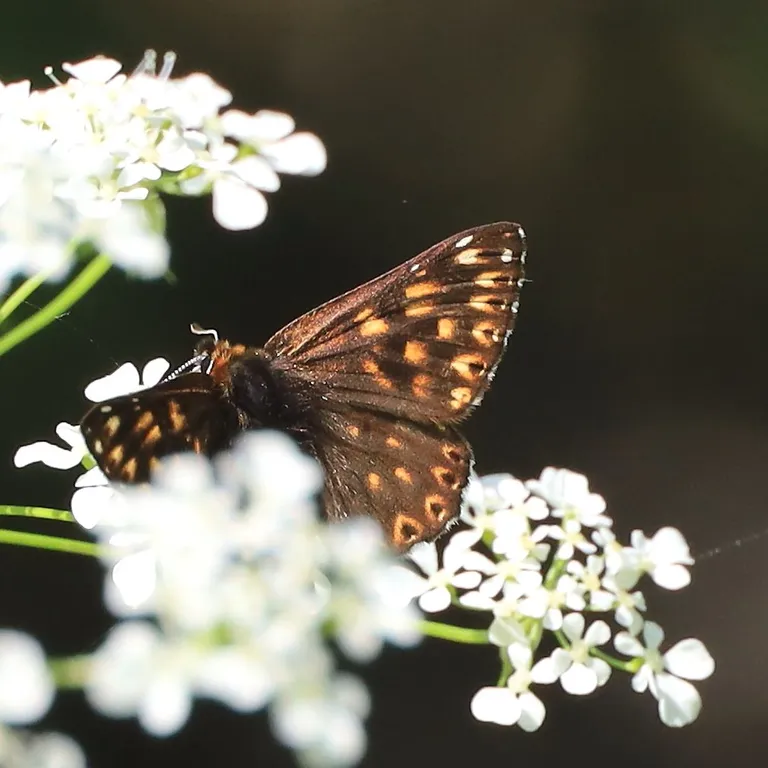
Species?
Hamearis lucina
